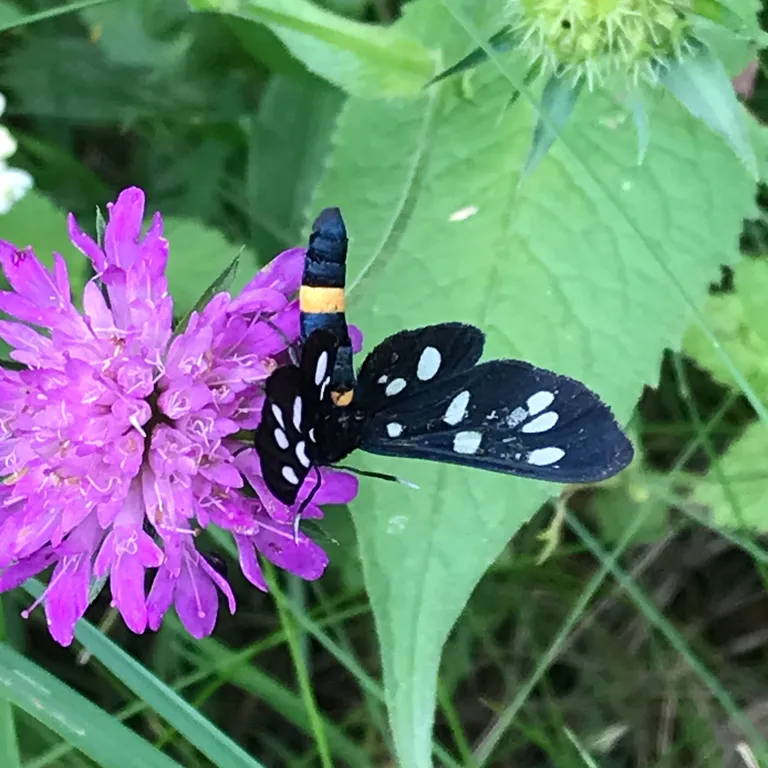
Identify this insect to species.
Amata phegea
